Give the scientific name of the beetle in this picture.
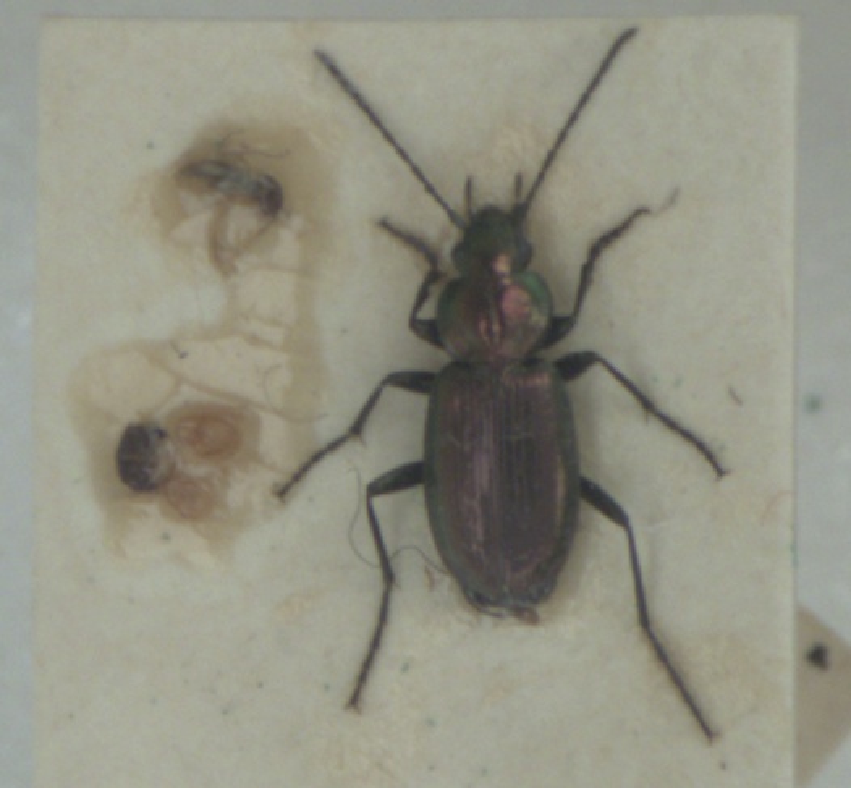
Agonum ericeti
